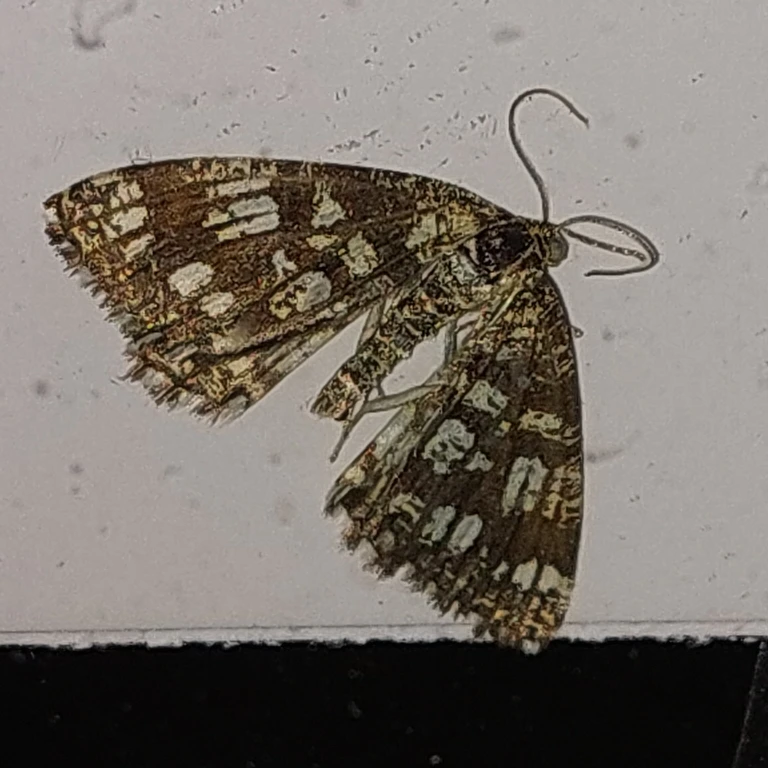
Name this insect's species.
Chiasmia clathrata
